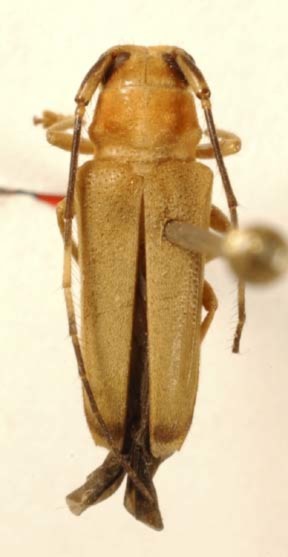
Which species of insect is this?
Susuanycha susua
